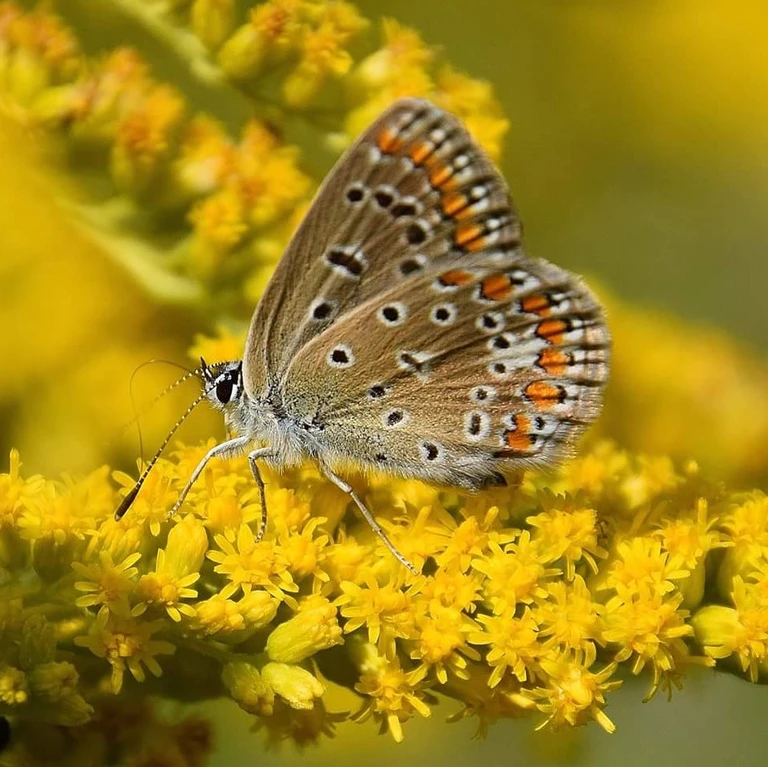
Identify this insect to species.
Polyommatus icarus
